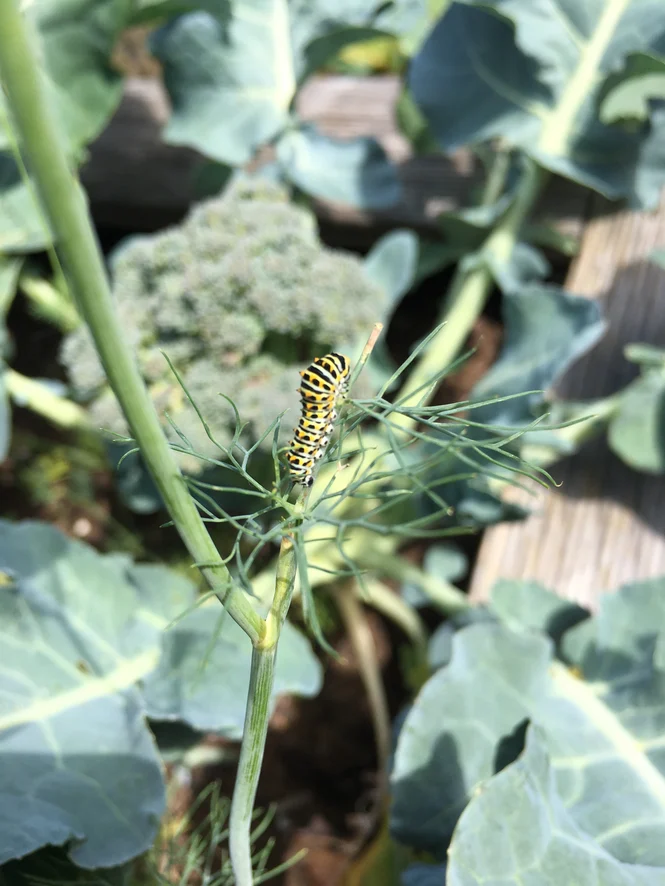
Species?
Papilio machaon
